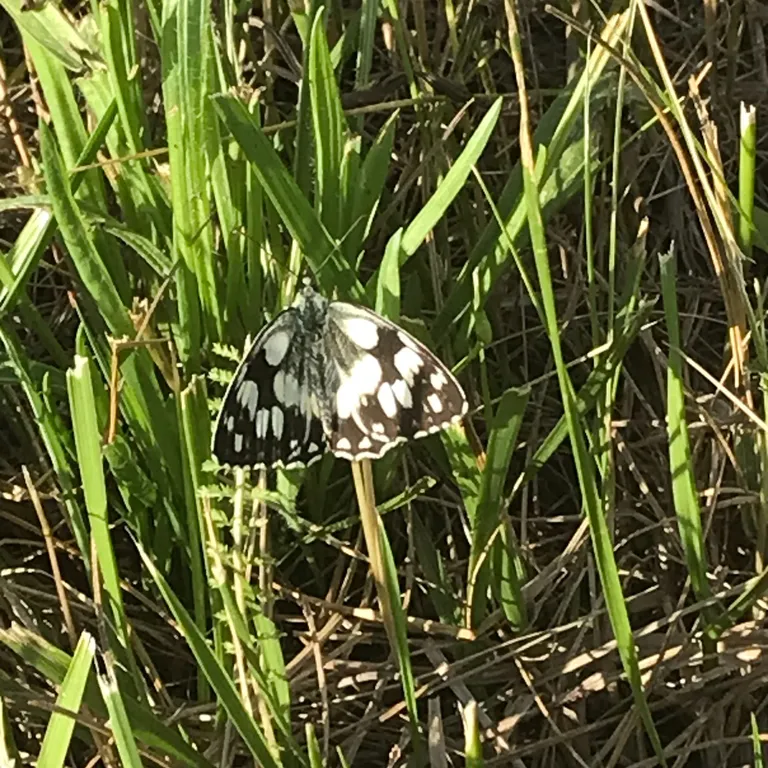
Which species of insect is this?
Melanargia galathea
